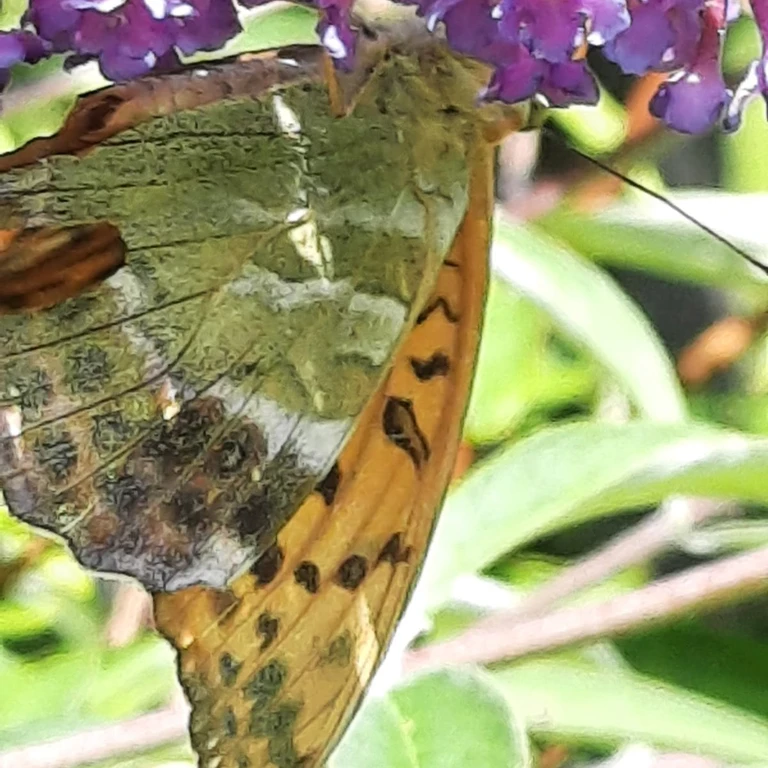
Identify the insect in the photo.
Argynnis paphia
